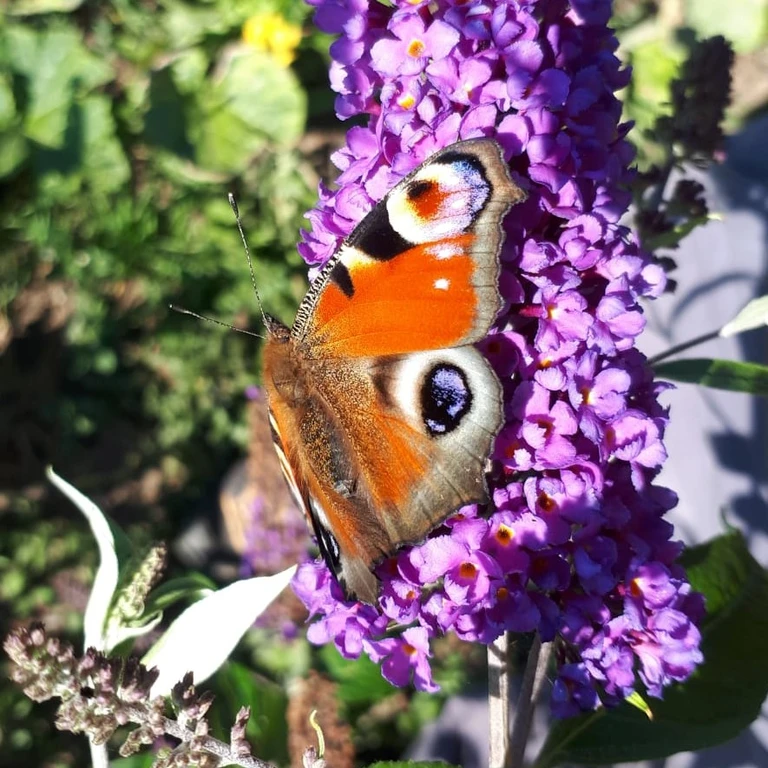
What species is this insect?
Aglais io
